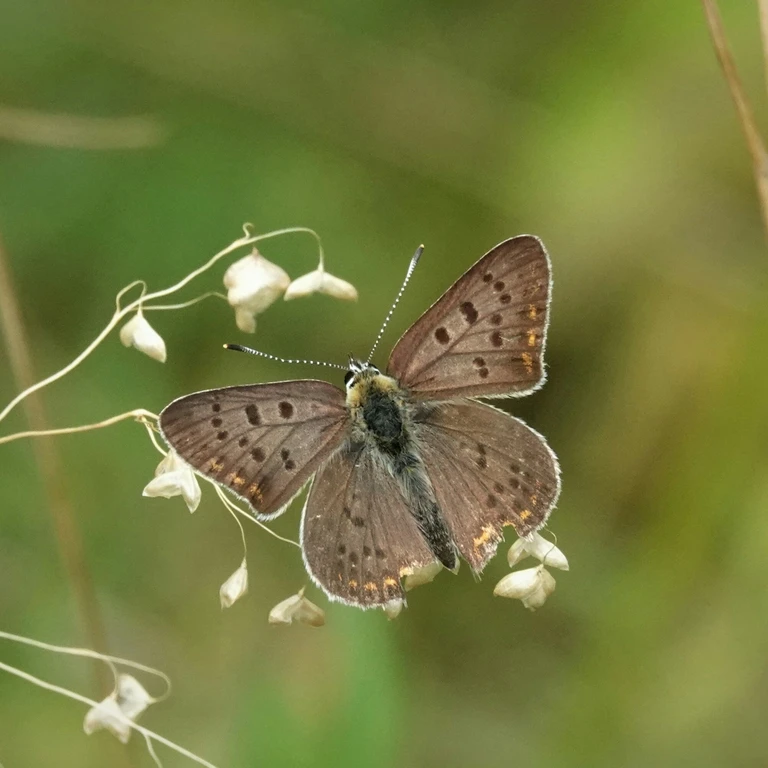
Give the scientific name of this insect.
Lycaena tityrus (also Loweia tityrus)
